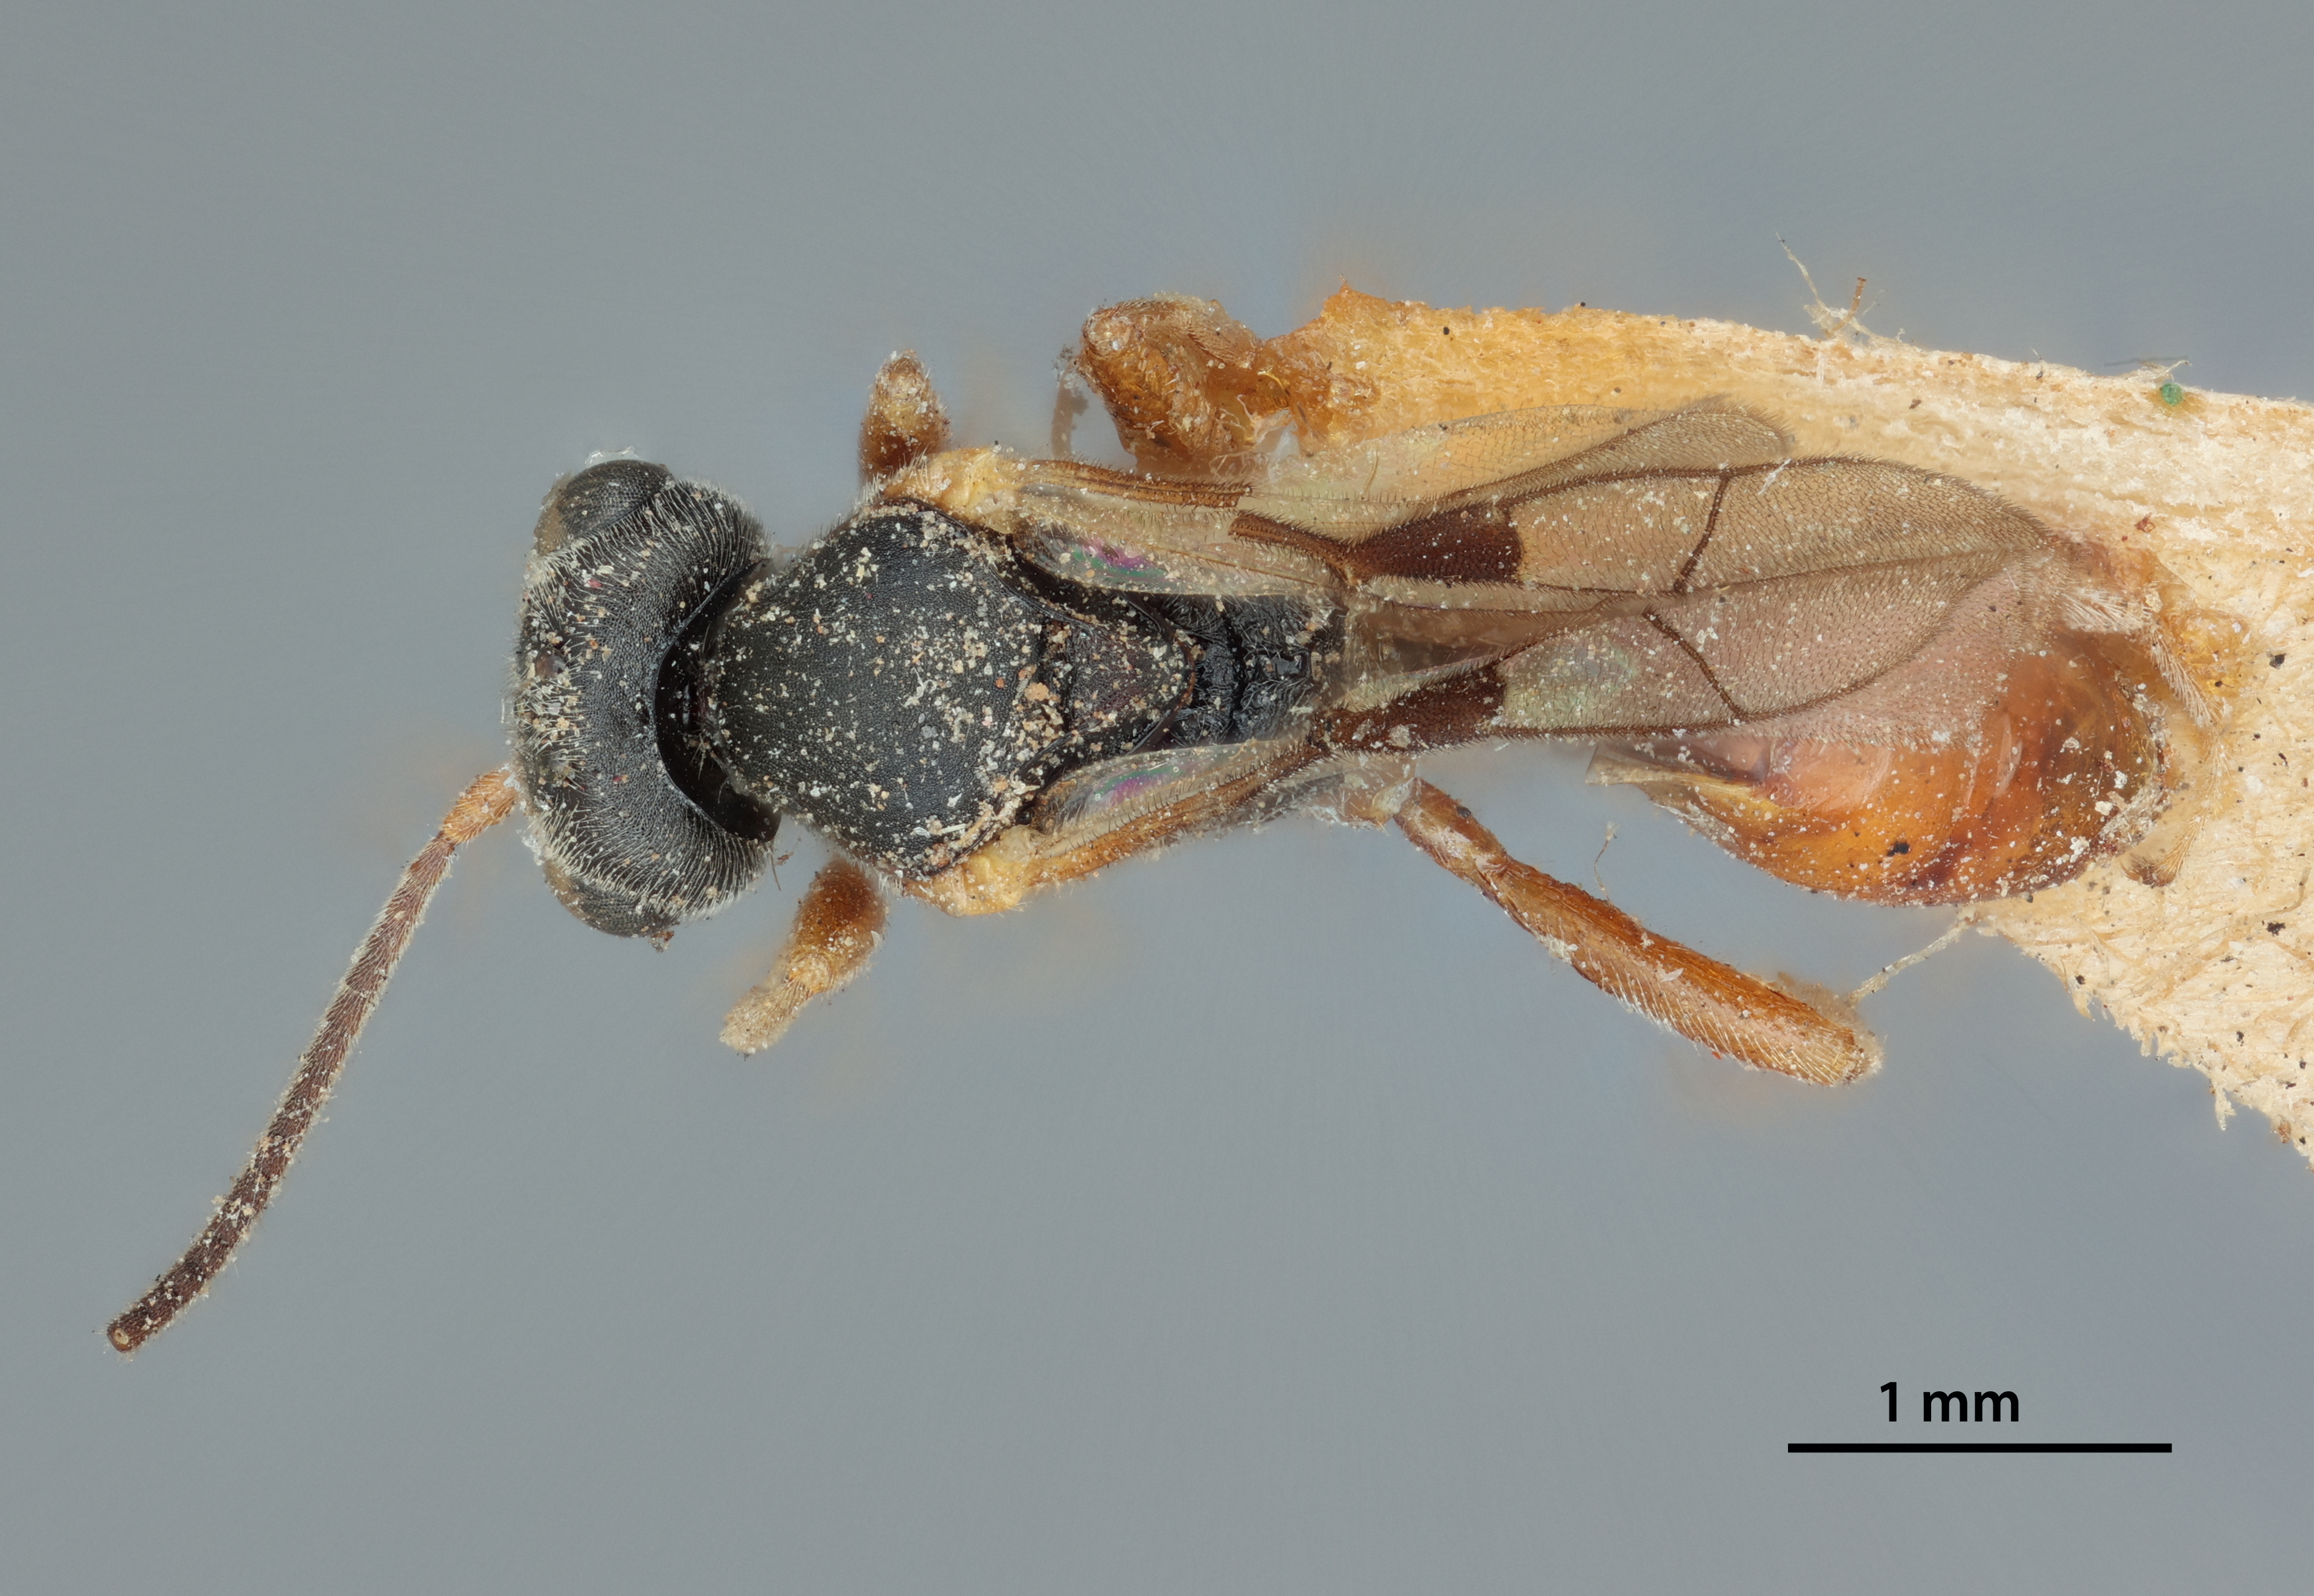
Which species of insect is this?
Thersilochus conotracheli
